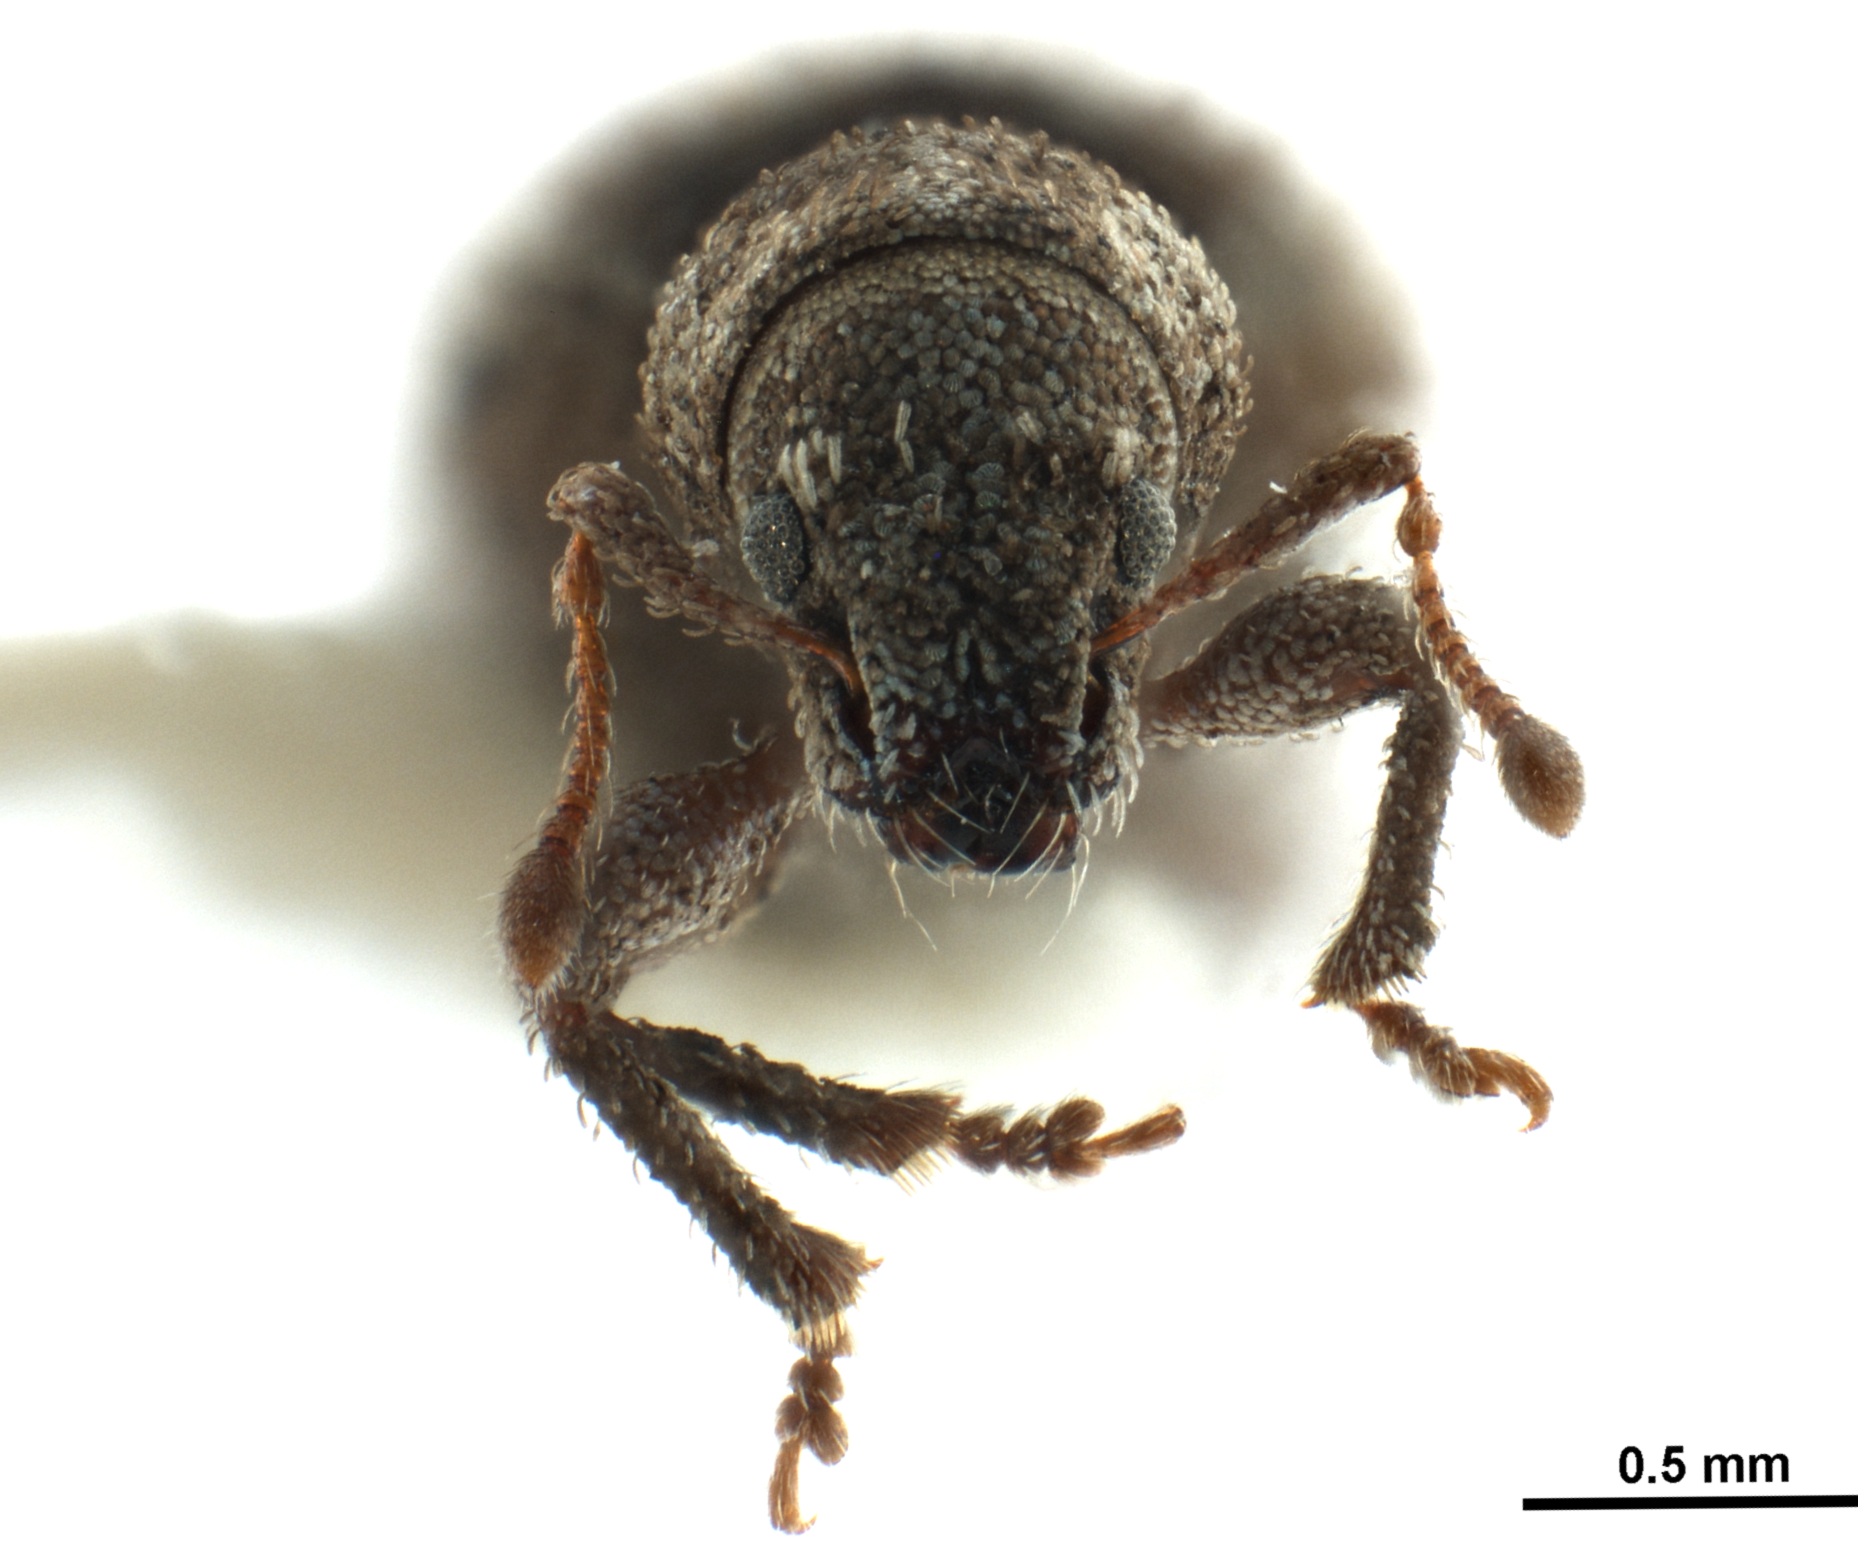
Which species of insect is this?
Geodercodes latipennis
